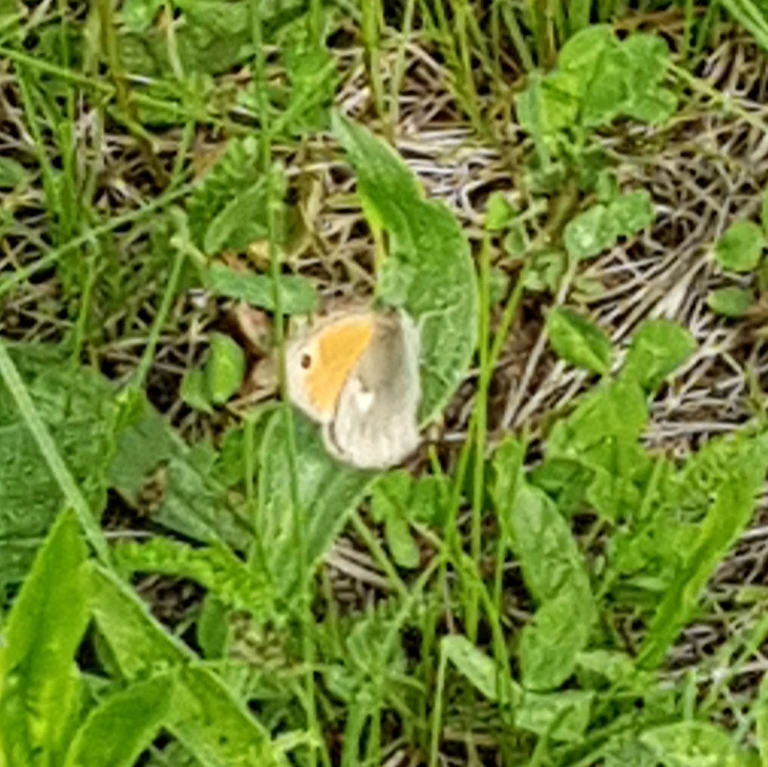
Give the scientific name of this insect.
Coenonympha pamphilus
